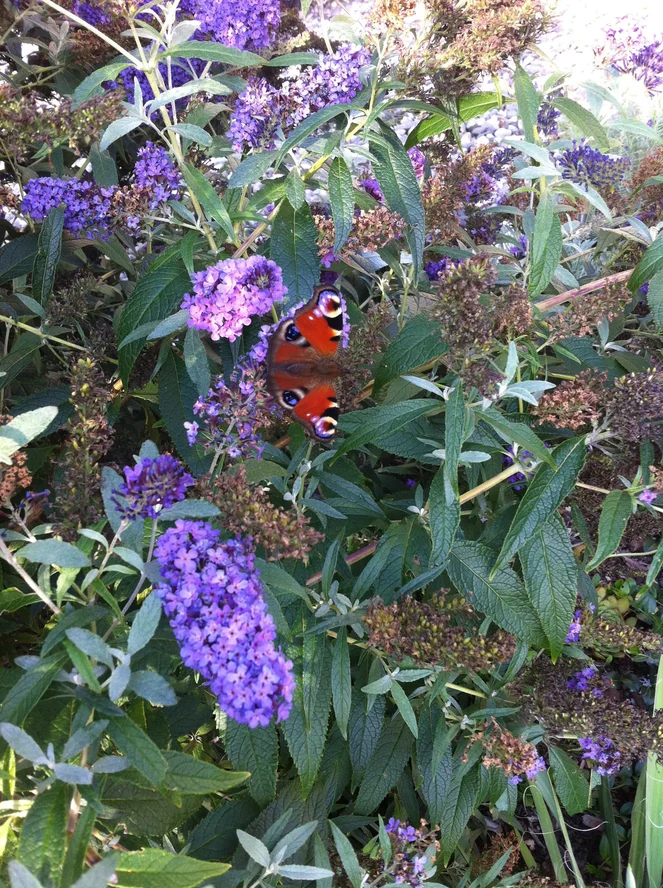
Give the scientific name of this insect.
Aglais io
